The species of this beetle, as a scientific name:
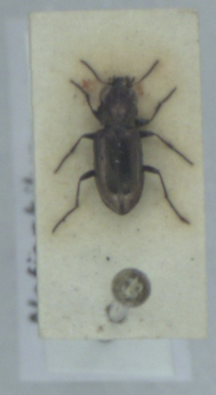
Notiophilus substriatus
